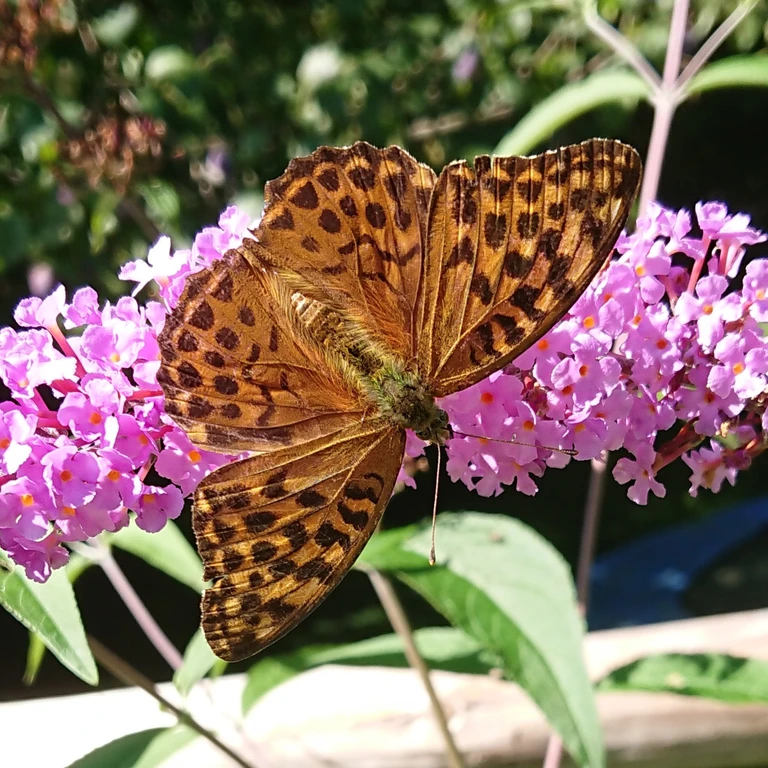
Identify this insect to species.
Argynnis paphia
